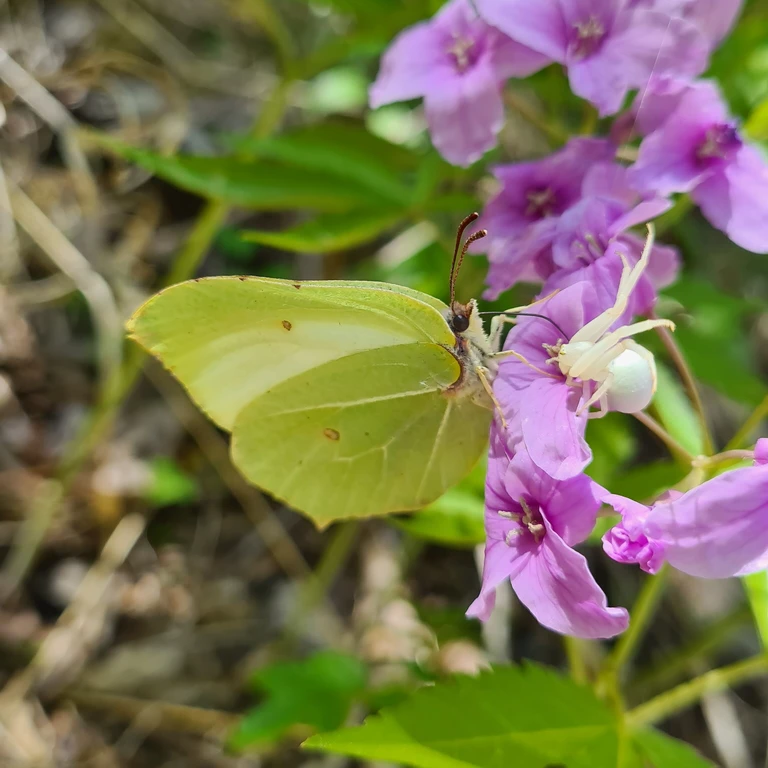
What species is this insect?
Gonepteryx rhamni
